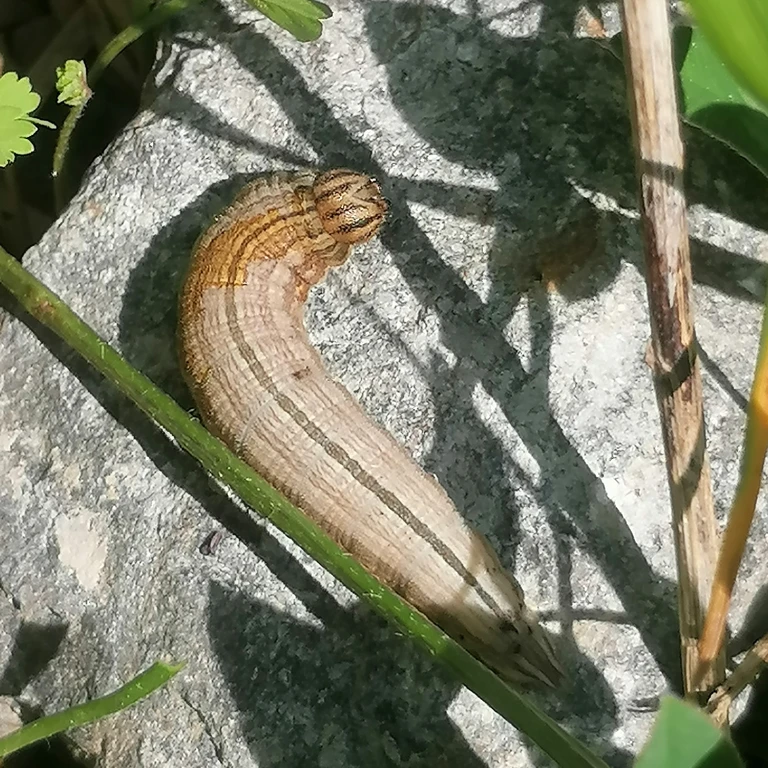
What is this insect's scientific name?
Brintesia circe
